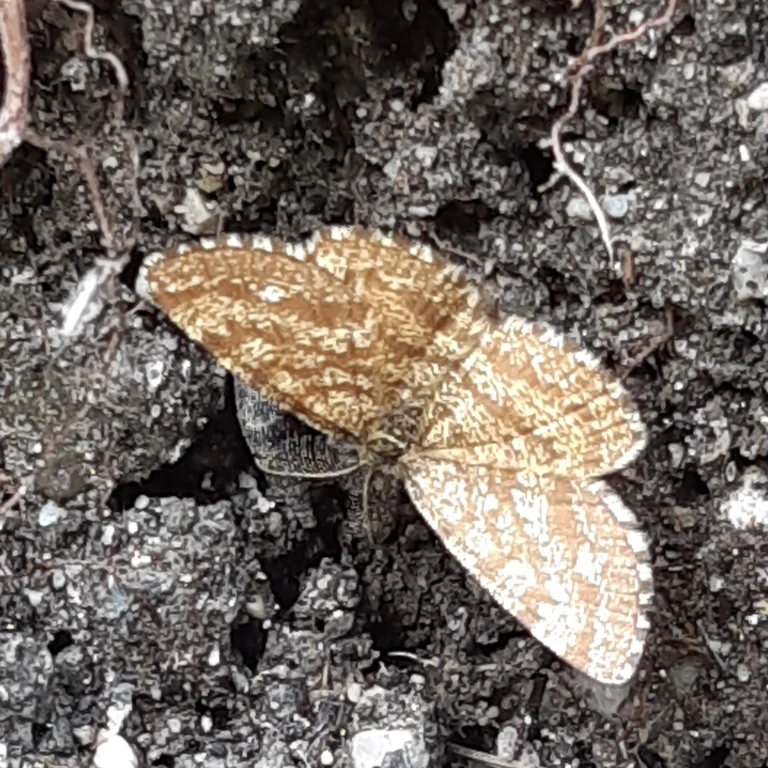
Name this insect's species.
Ematurga atomaria
